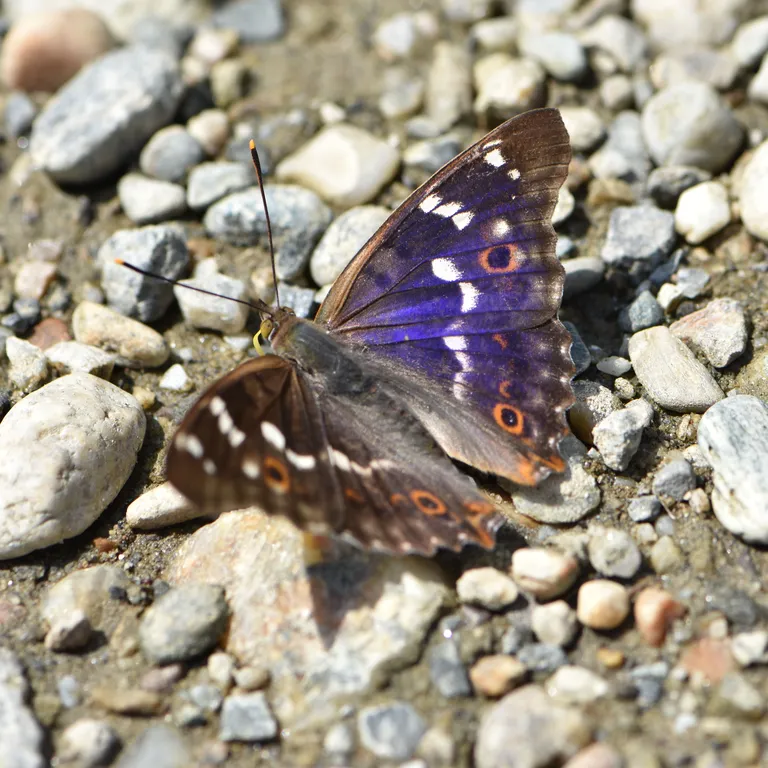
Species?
Apatura ilia
